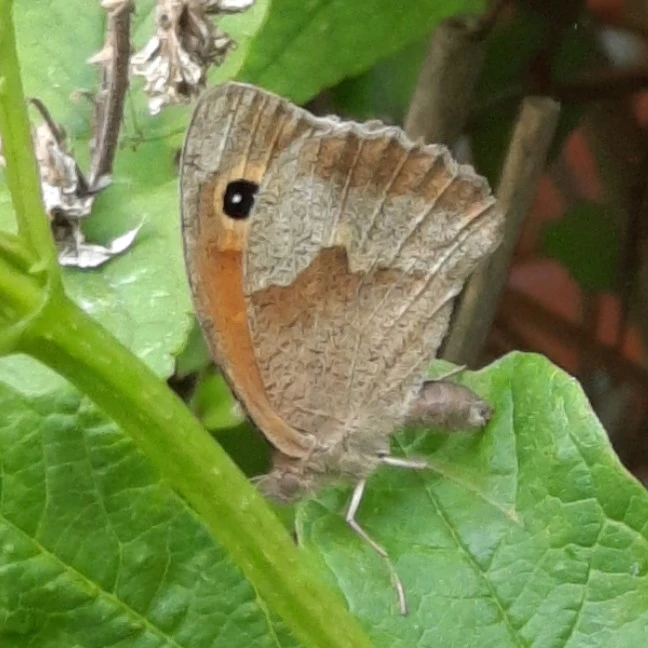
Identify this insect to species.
Maniola jurtina
